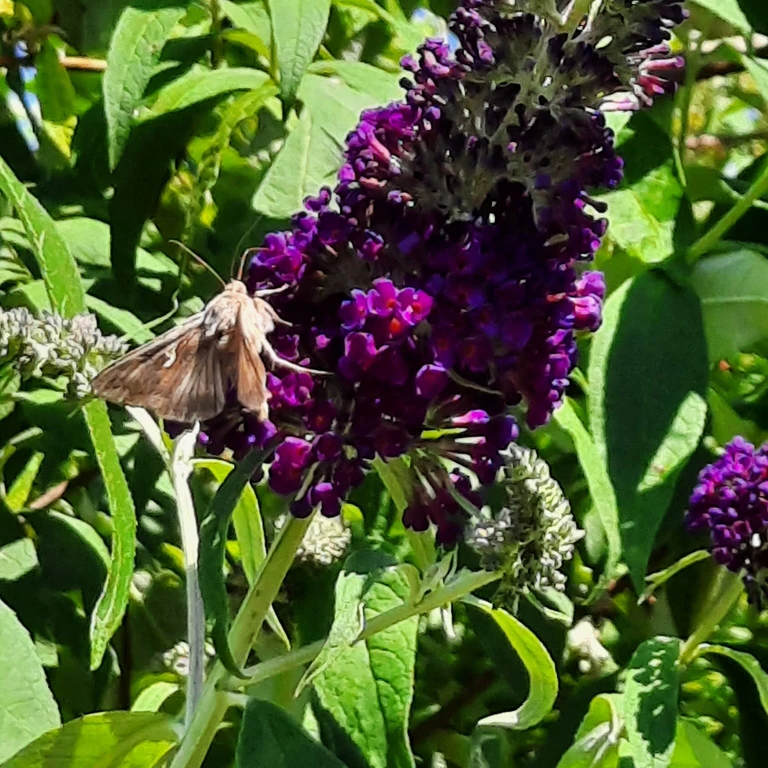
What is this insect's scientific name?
Autographa gamma
